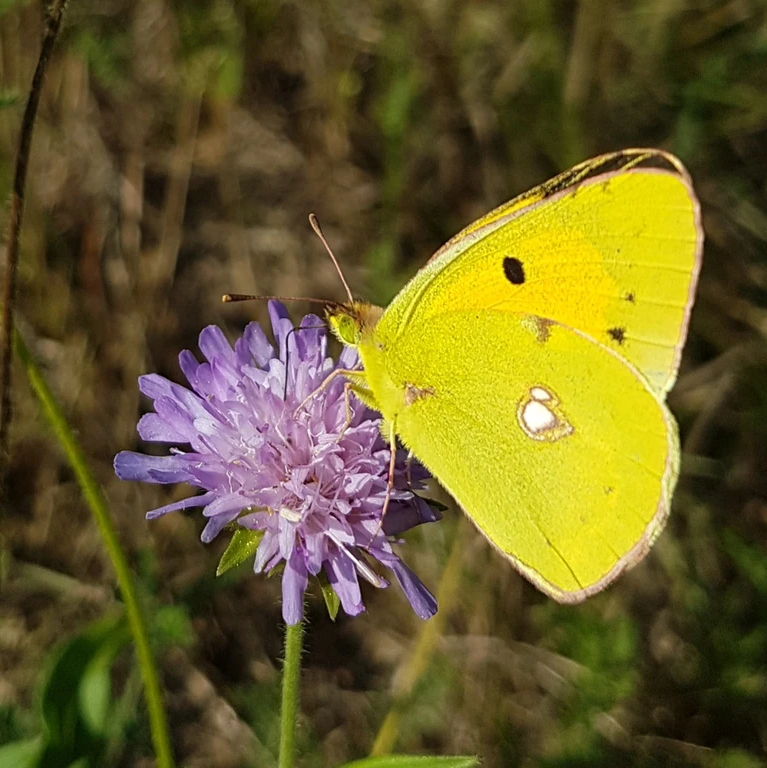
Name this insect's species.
Colias croceus
